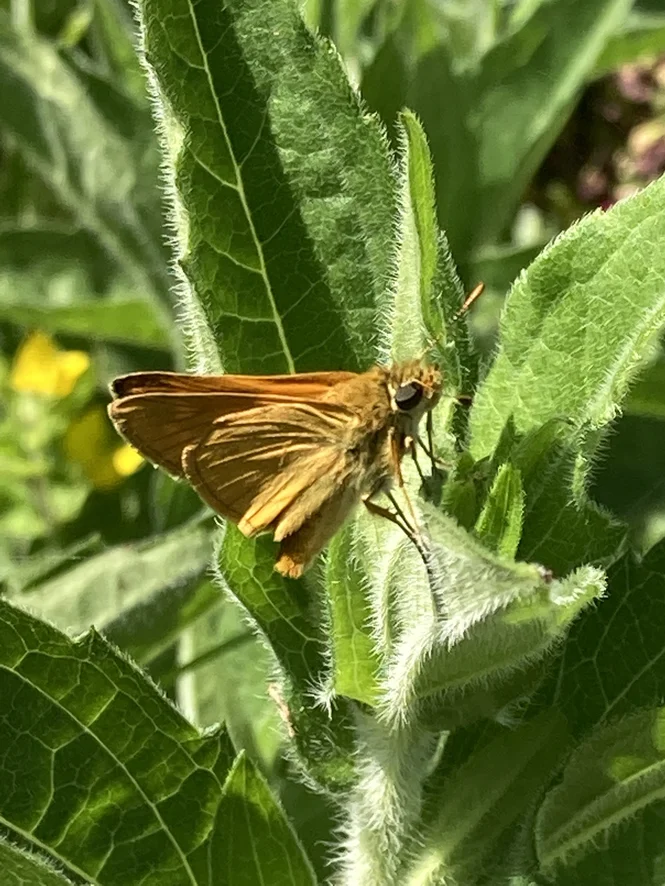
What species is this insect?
Ochlodes sylvanus (also Ochlodes venata)
